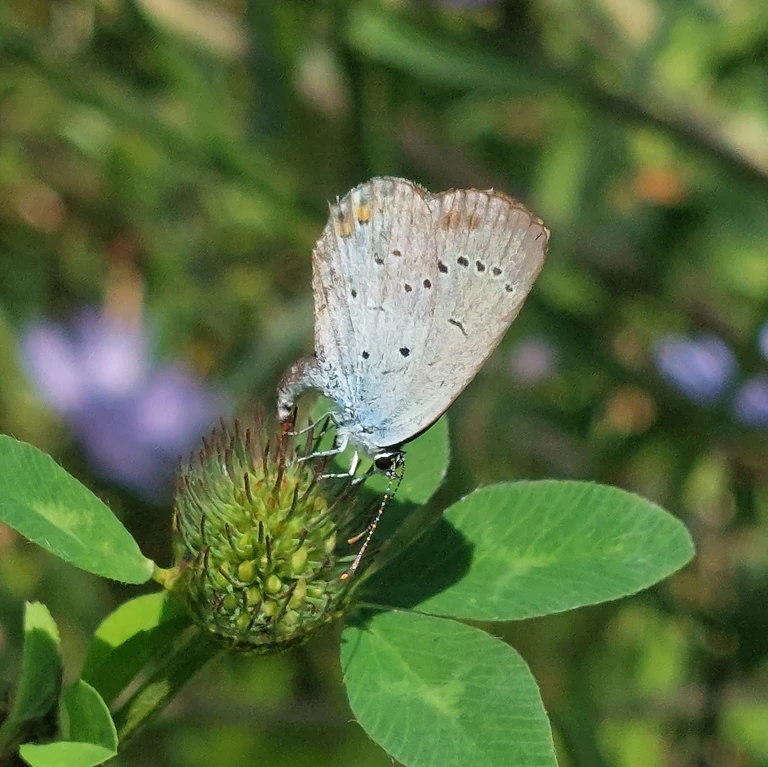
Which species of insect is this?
Cupido argiades (also Elkalyce argiades)
